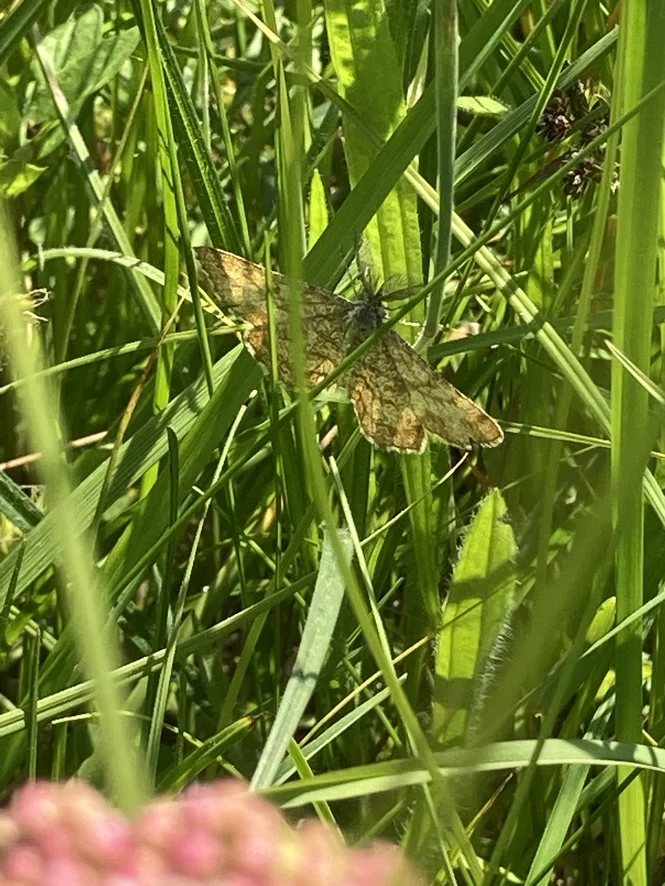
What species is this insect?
Ematurga atomaria
